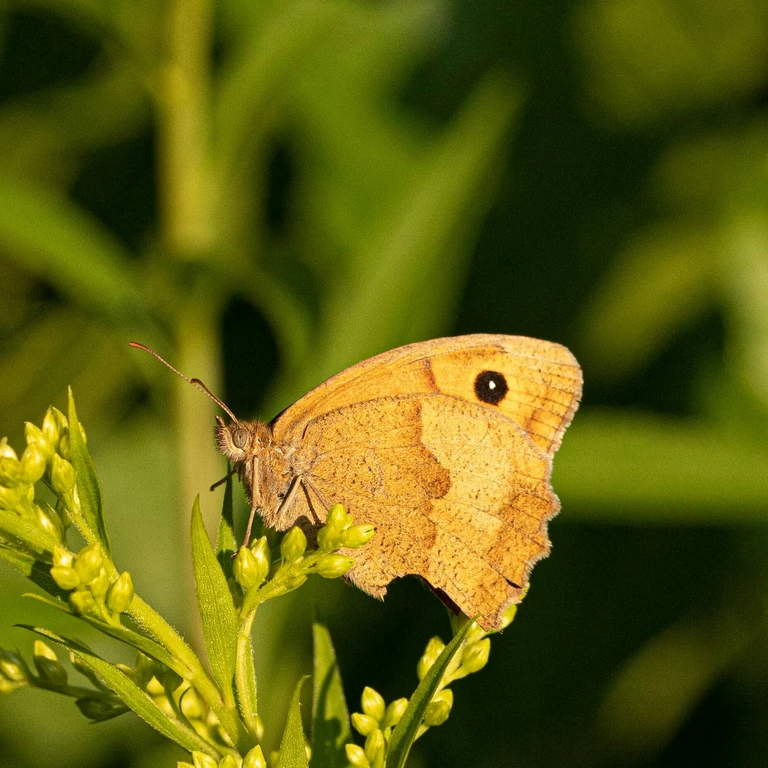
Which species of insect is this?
Maniola jurtina
